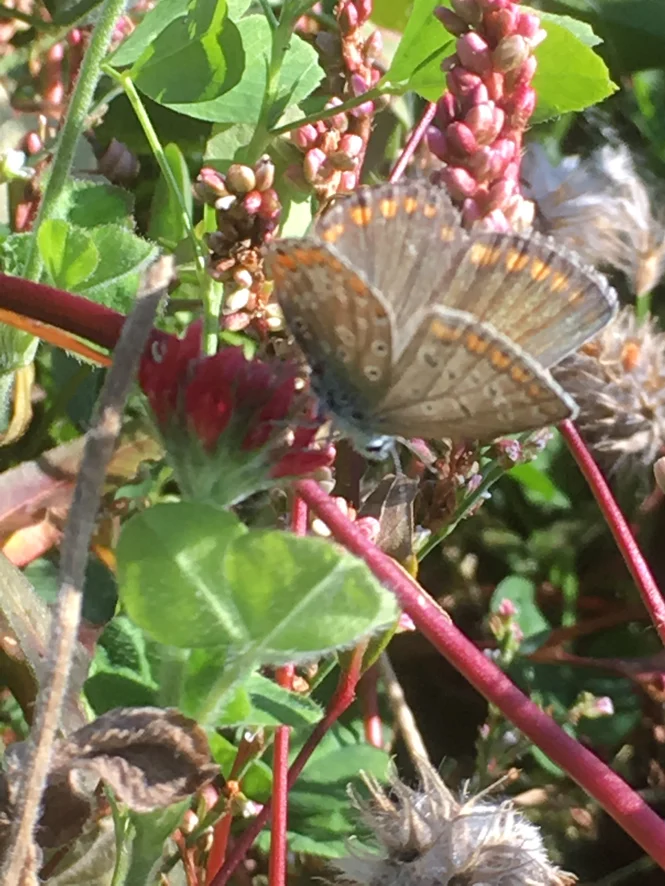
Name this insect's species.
Polyommatus icarus
